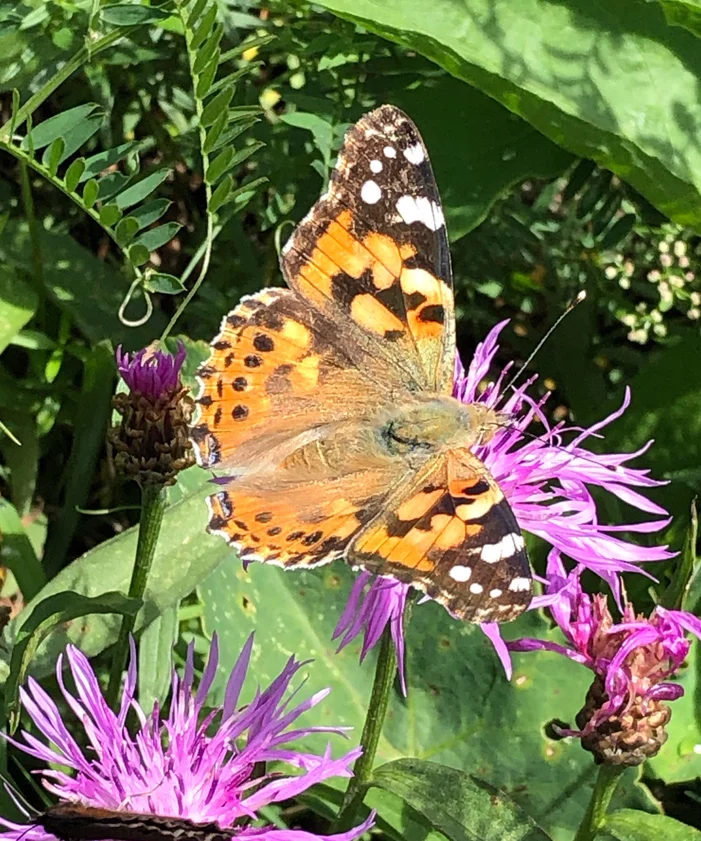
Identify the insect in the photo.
Vanessa cardui
